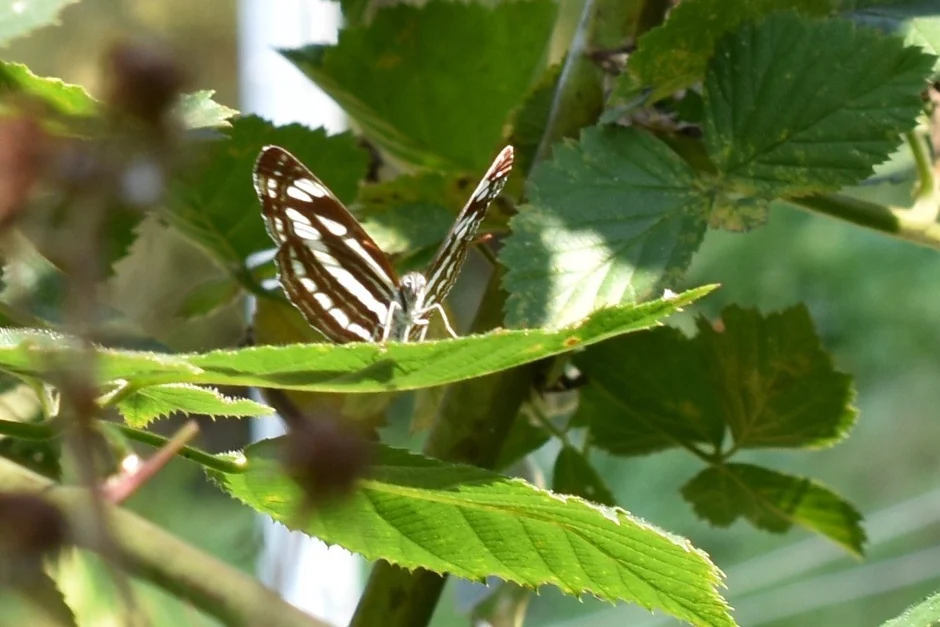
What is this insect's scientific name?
Neptis sappho
